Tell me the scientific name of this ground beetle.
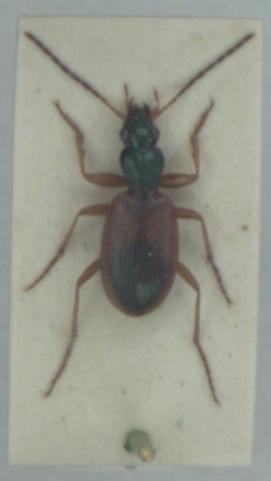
Anchomenus dorsalis
